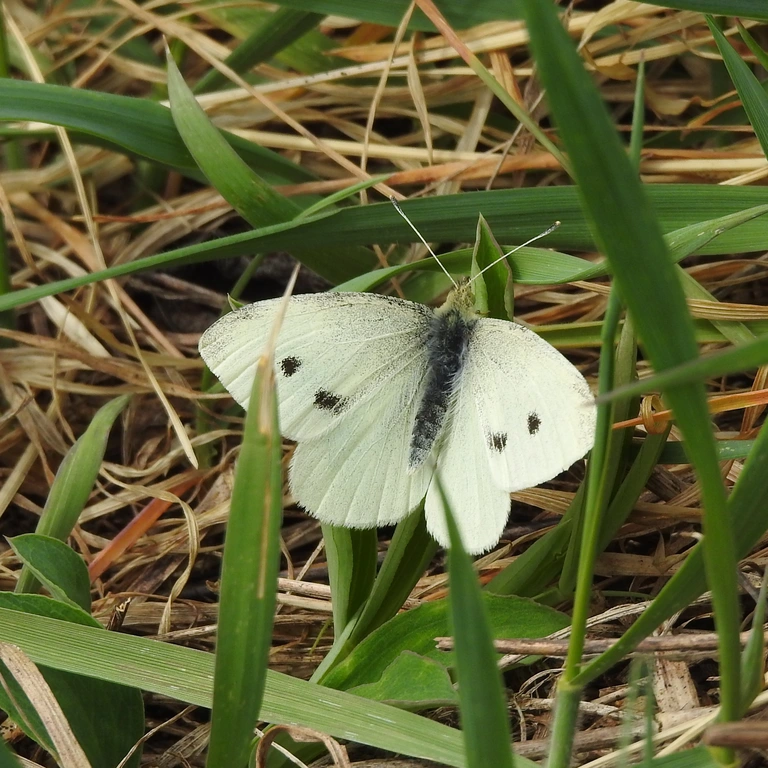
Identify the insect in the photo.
Pieris rapae
